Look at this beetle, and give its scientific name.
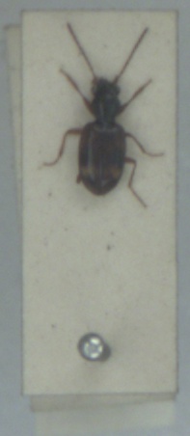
Bembidion articulatum
